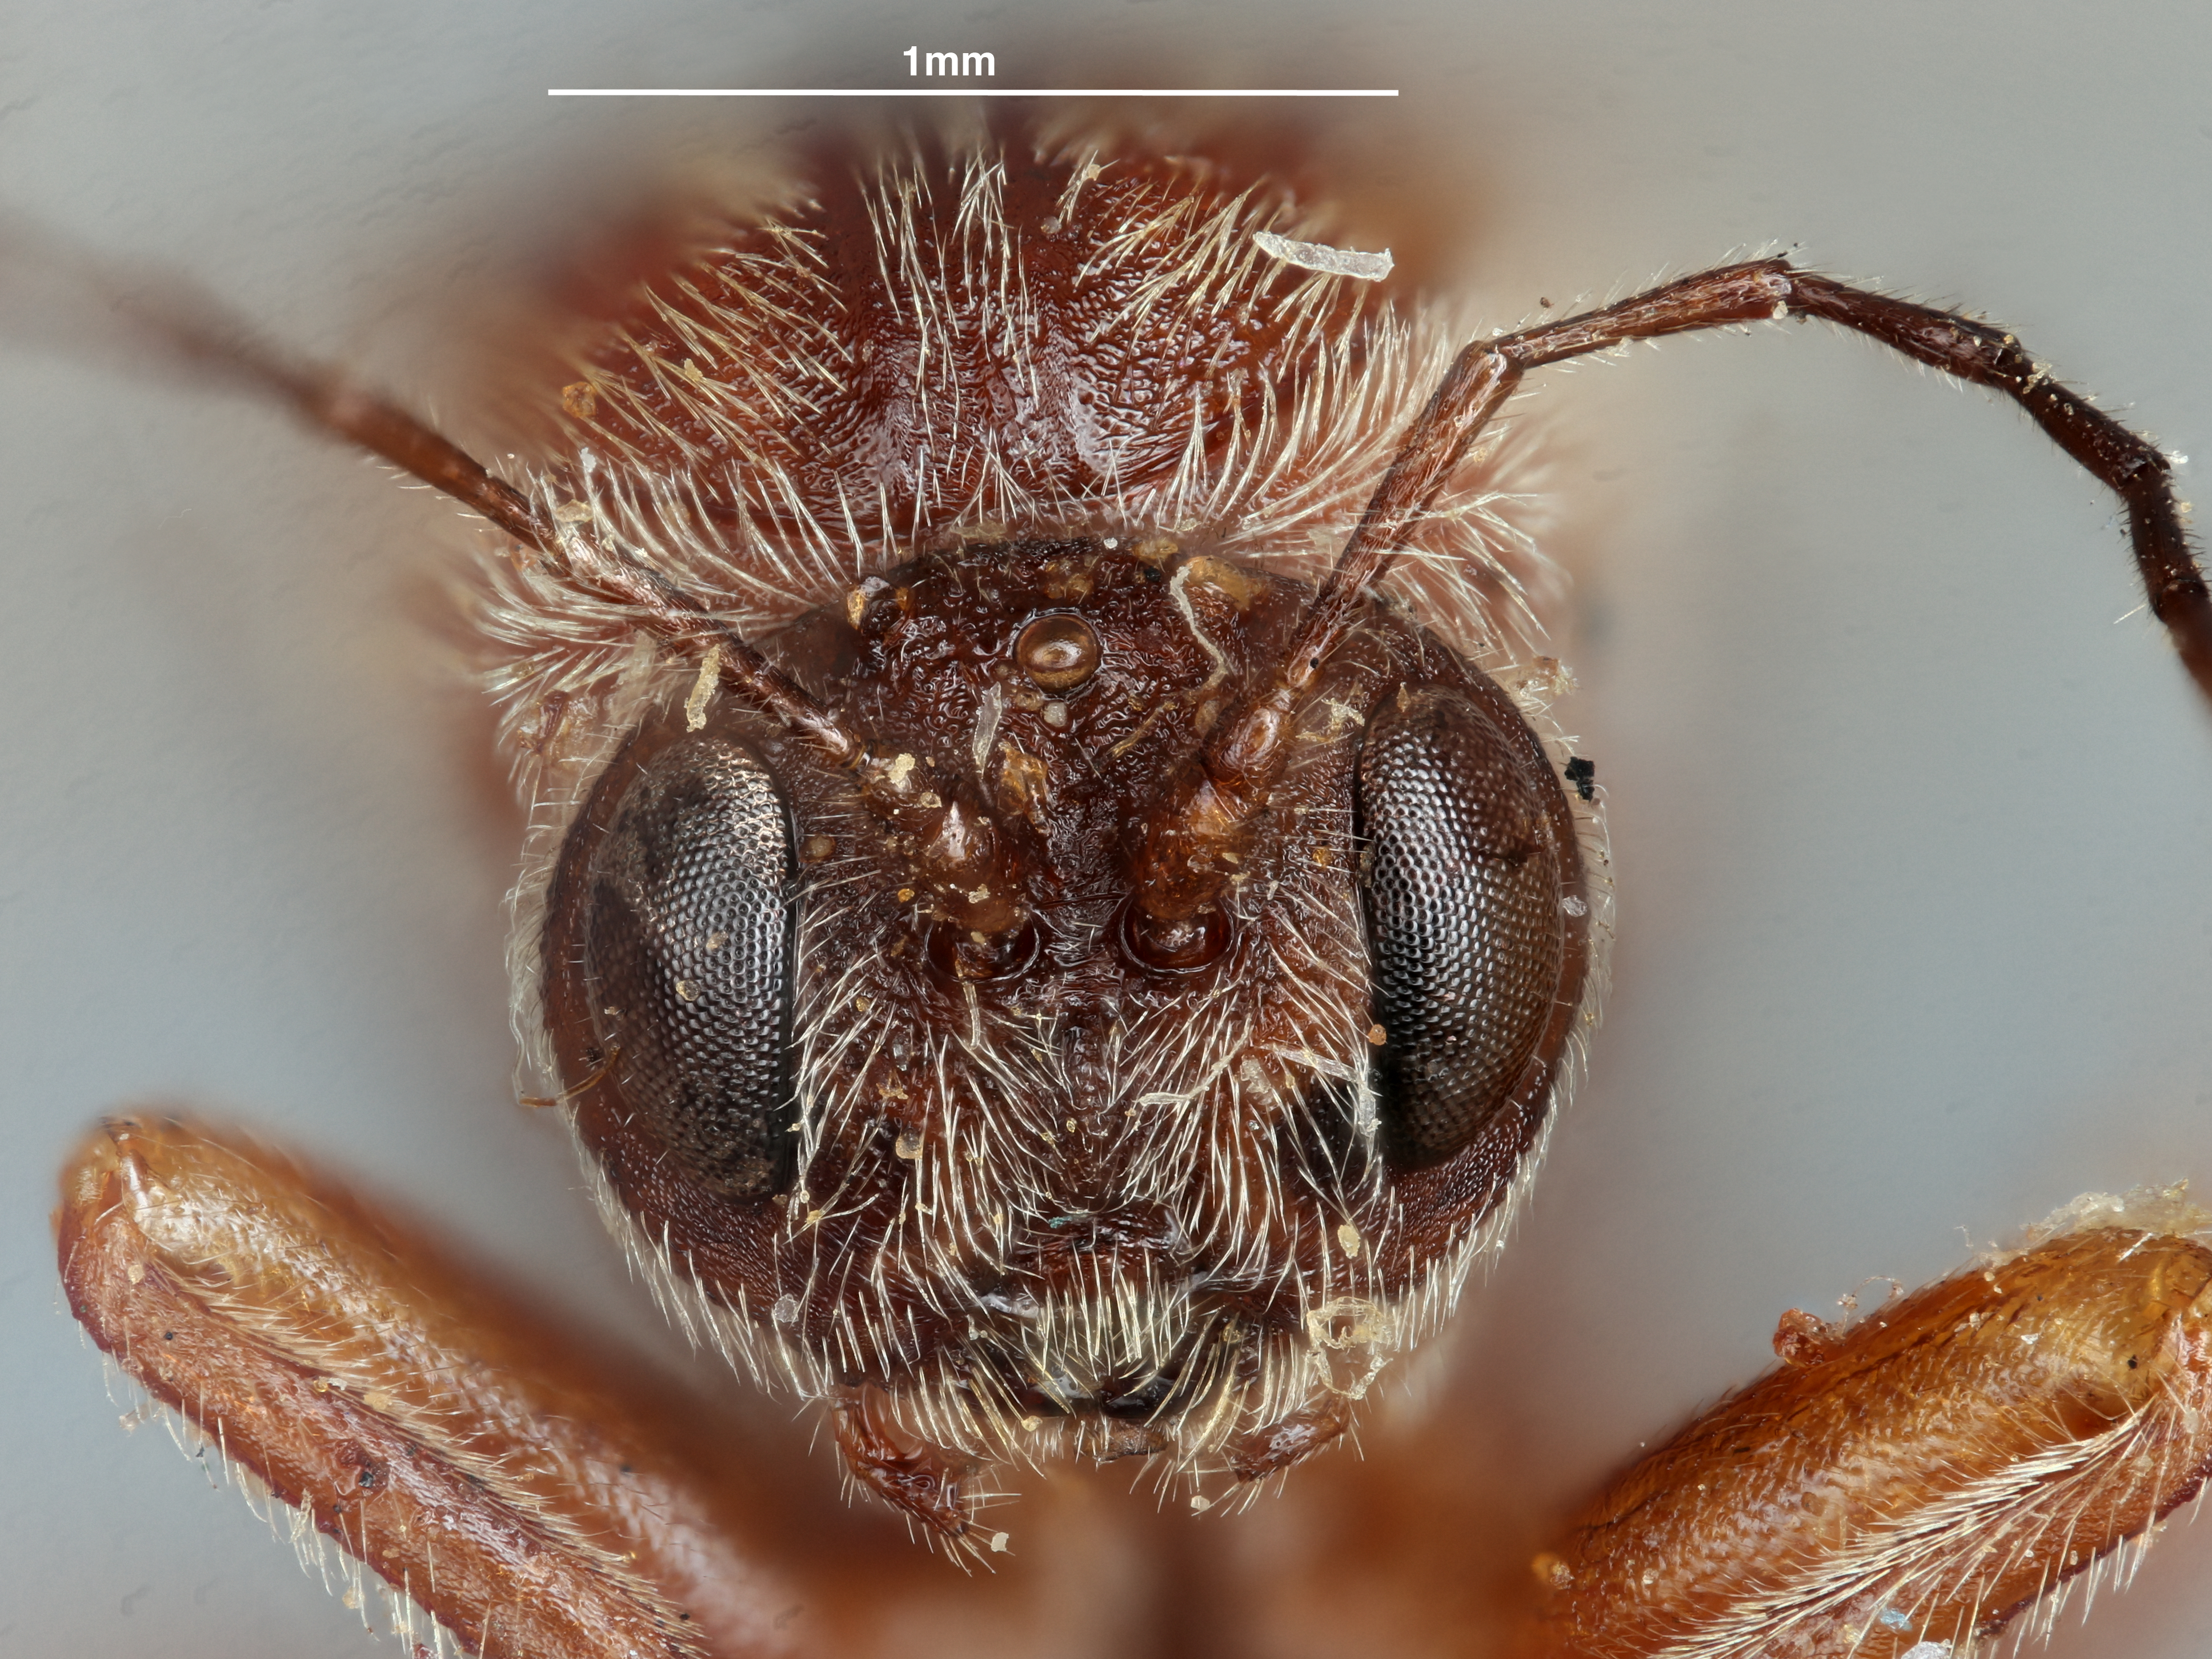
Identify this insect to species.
Cynips washingtonensis
